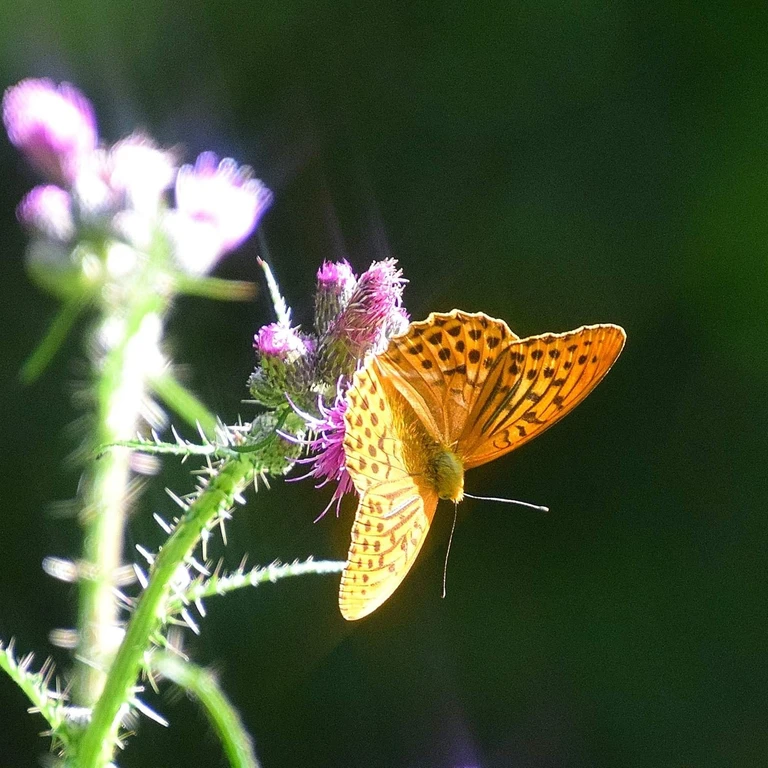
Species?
Argynnis paphia
